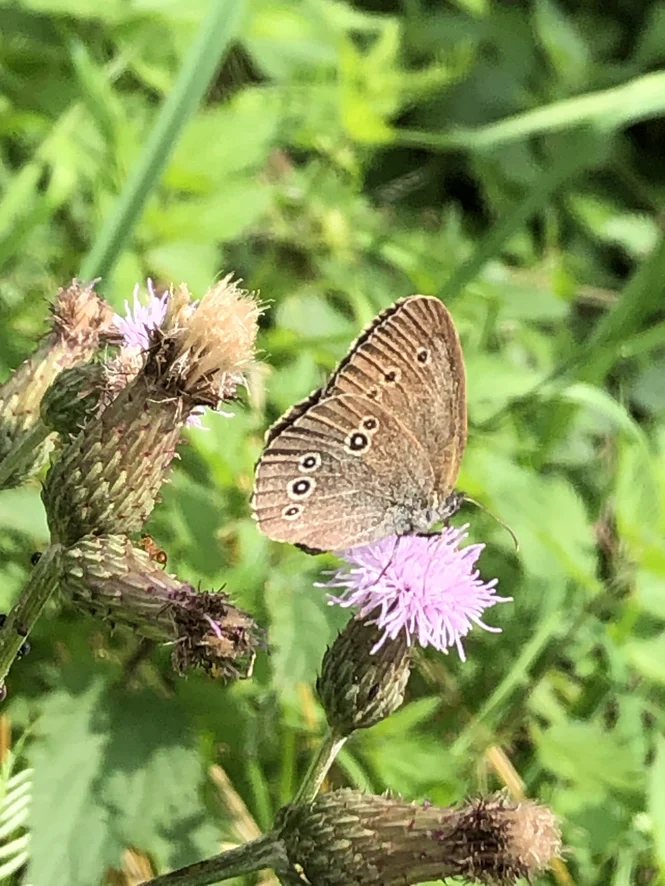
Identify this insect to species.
Aphantopus hyperantus
